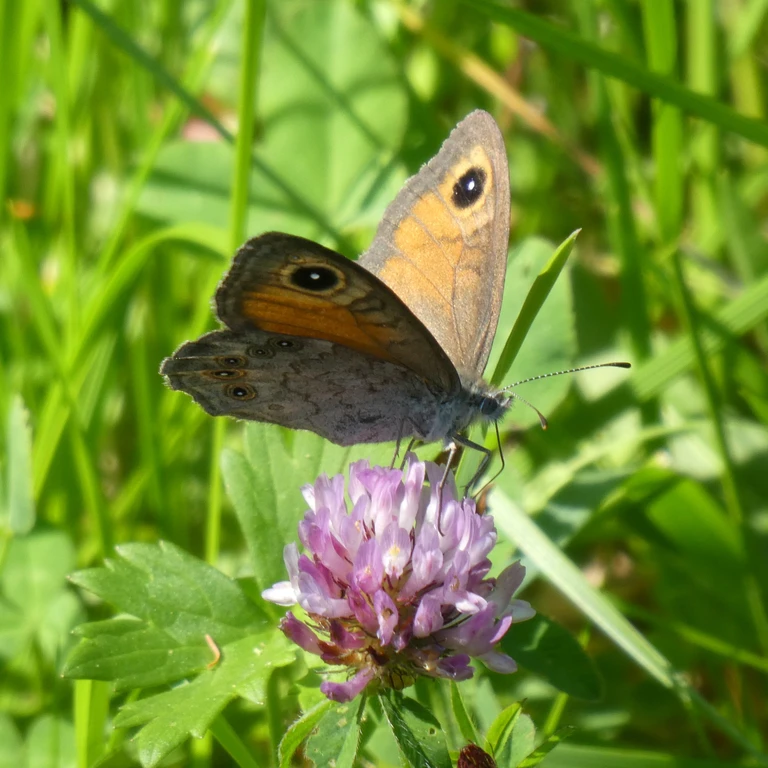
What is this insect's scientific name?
Lasiommata maera (also Pararge maera)
